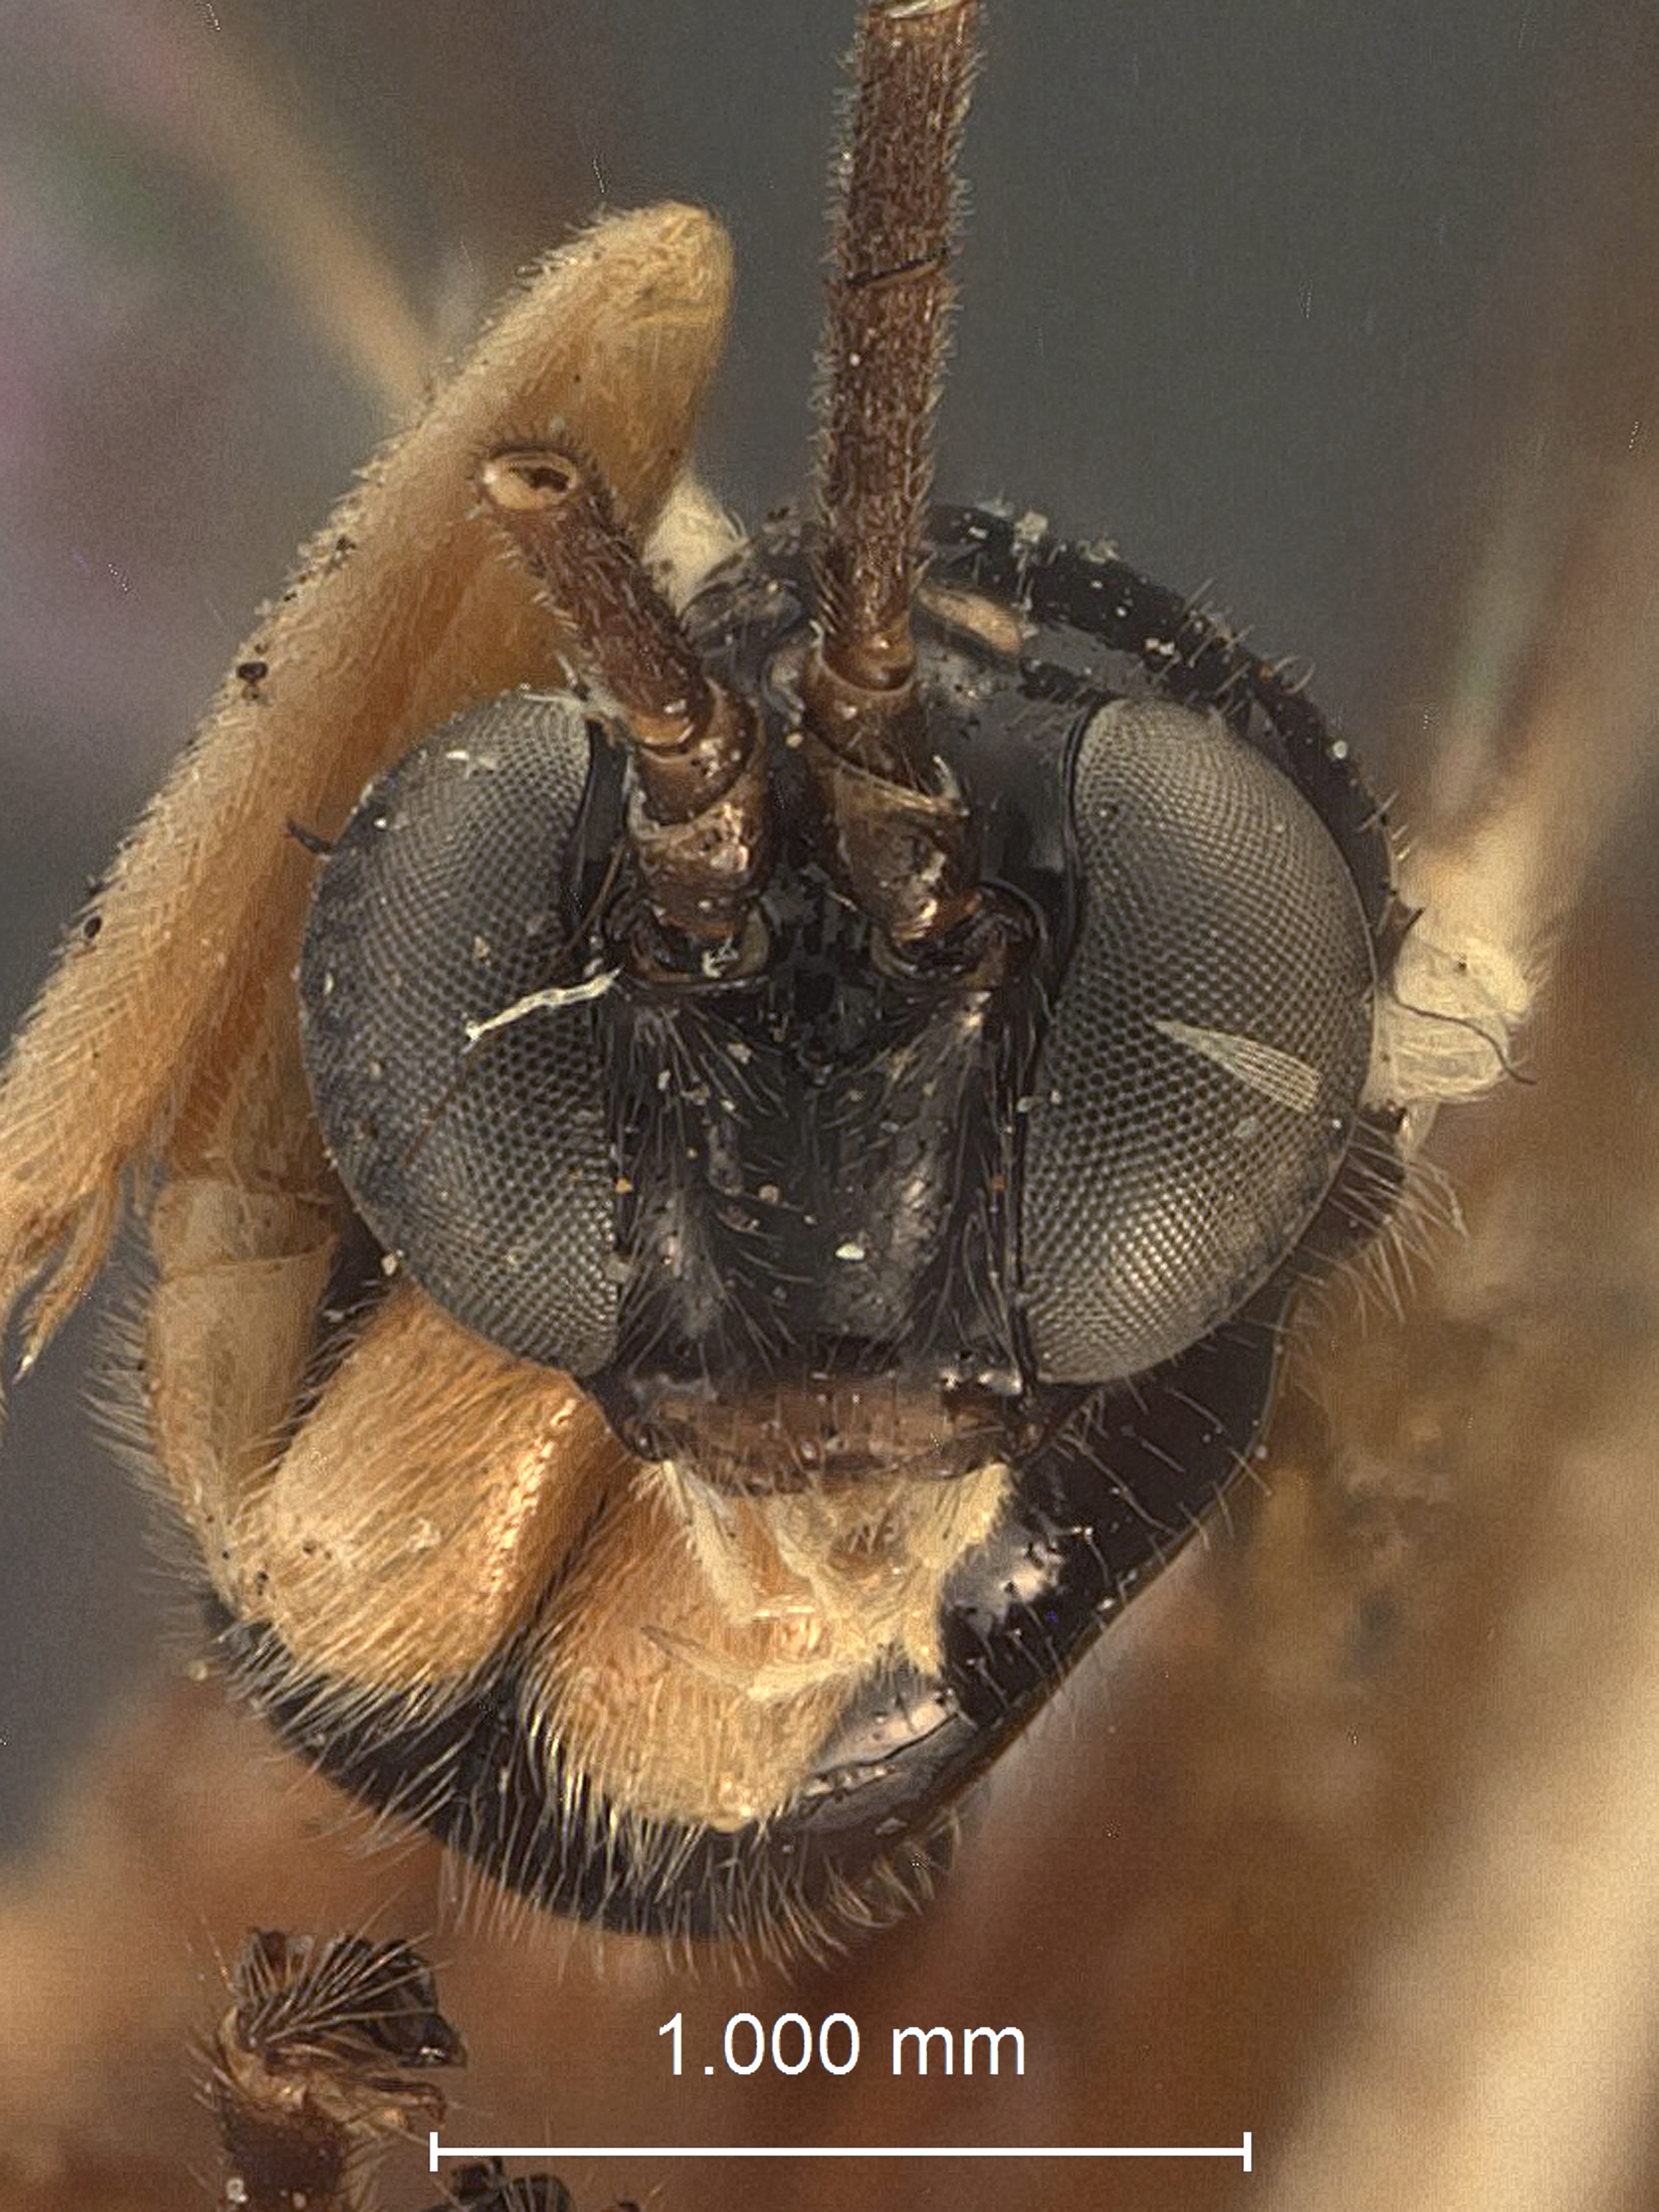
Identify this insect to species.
Polysphincta elongata
